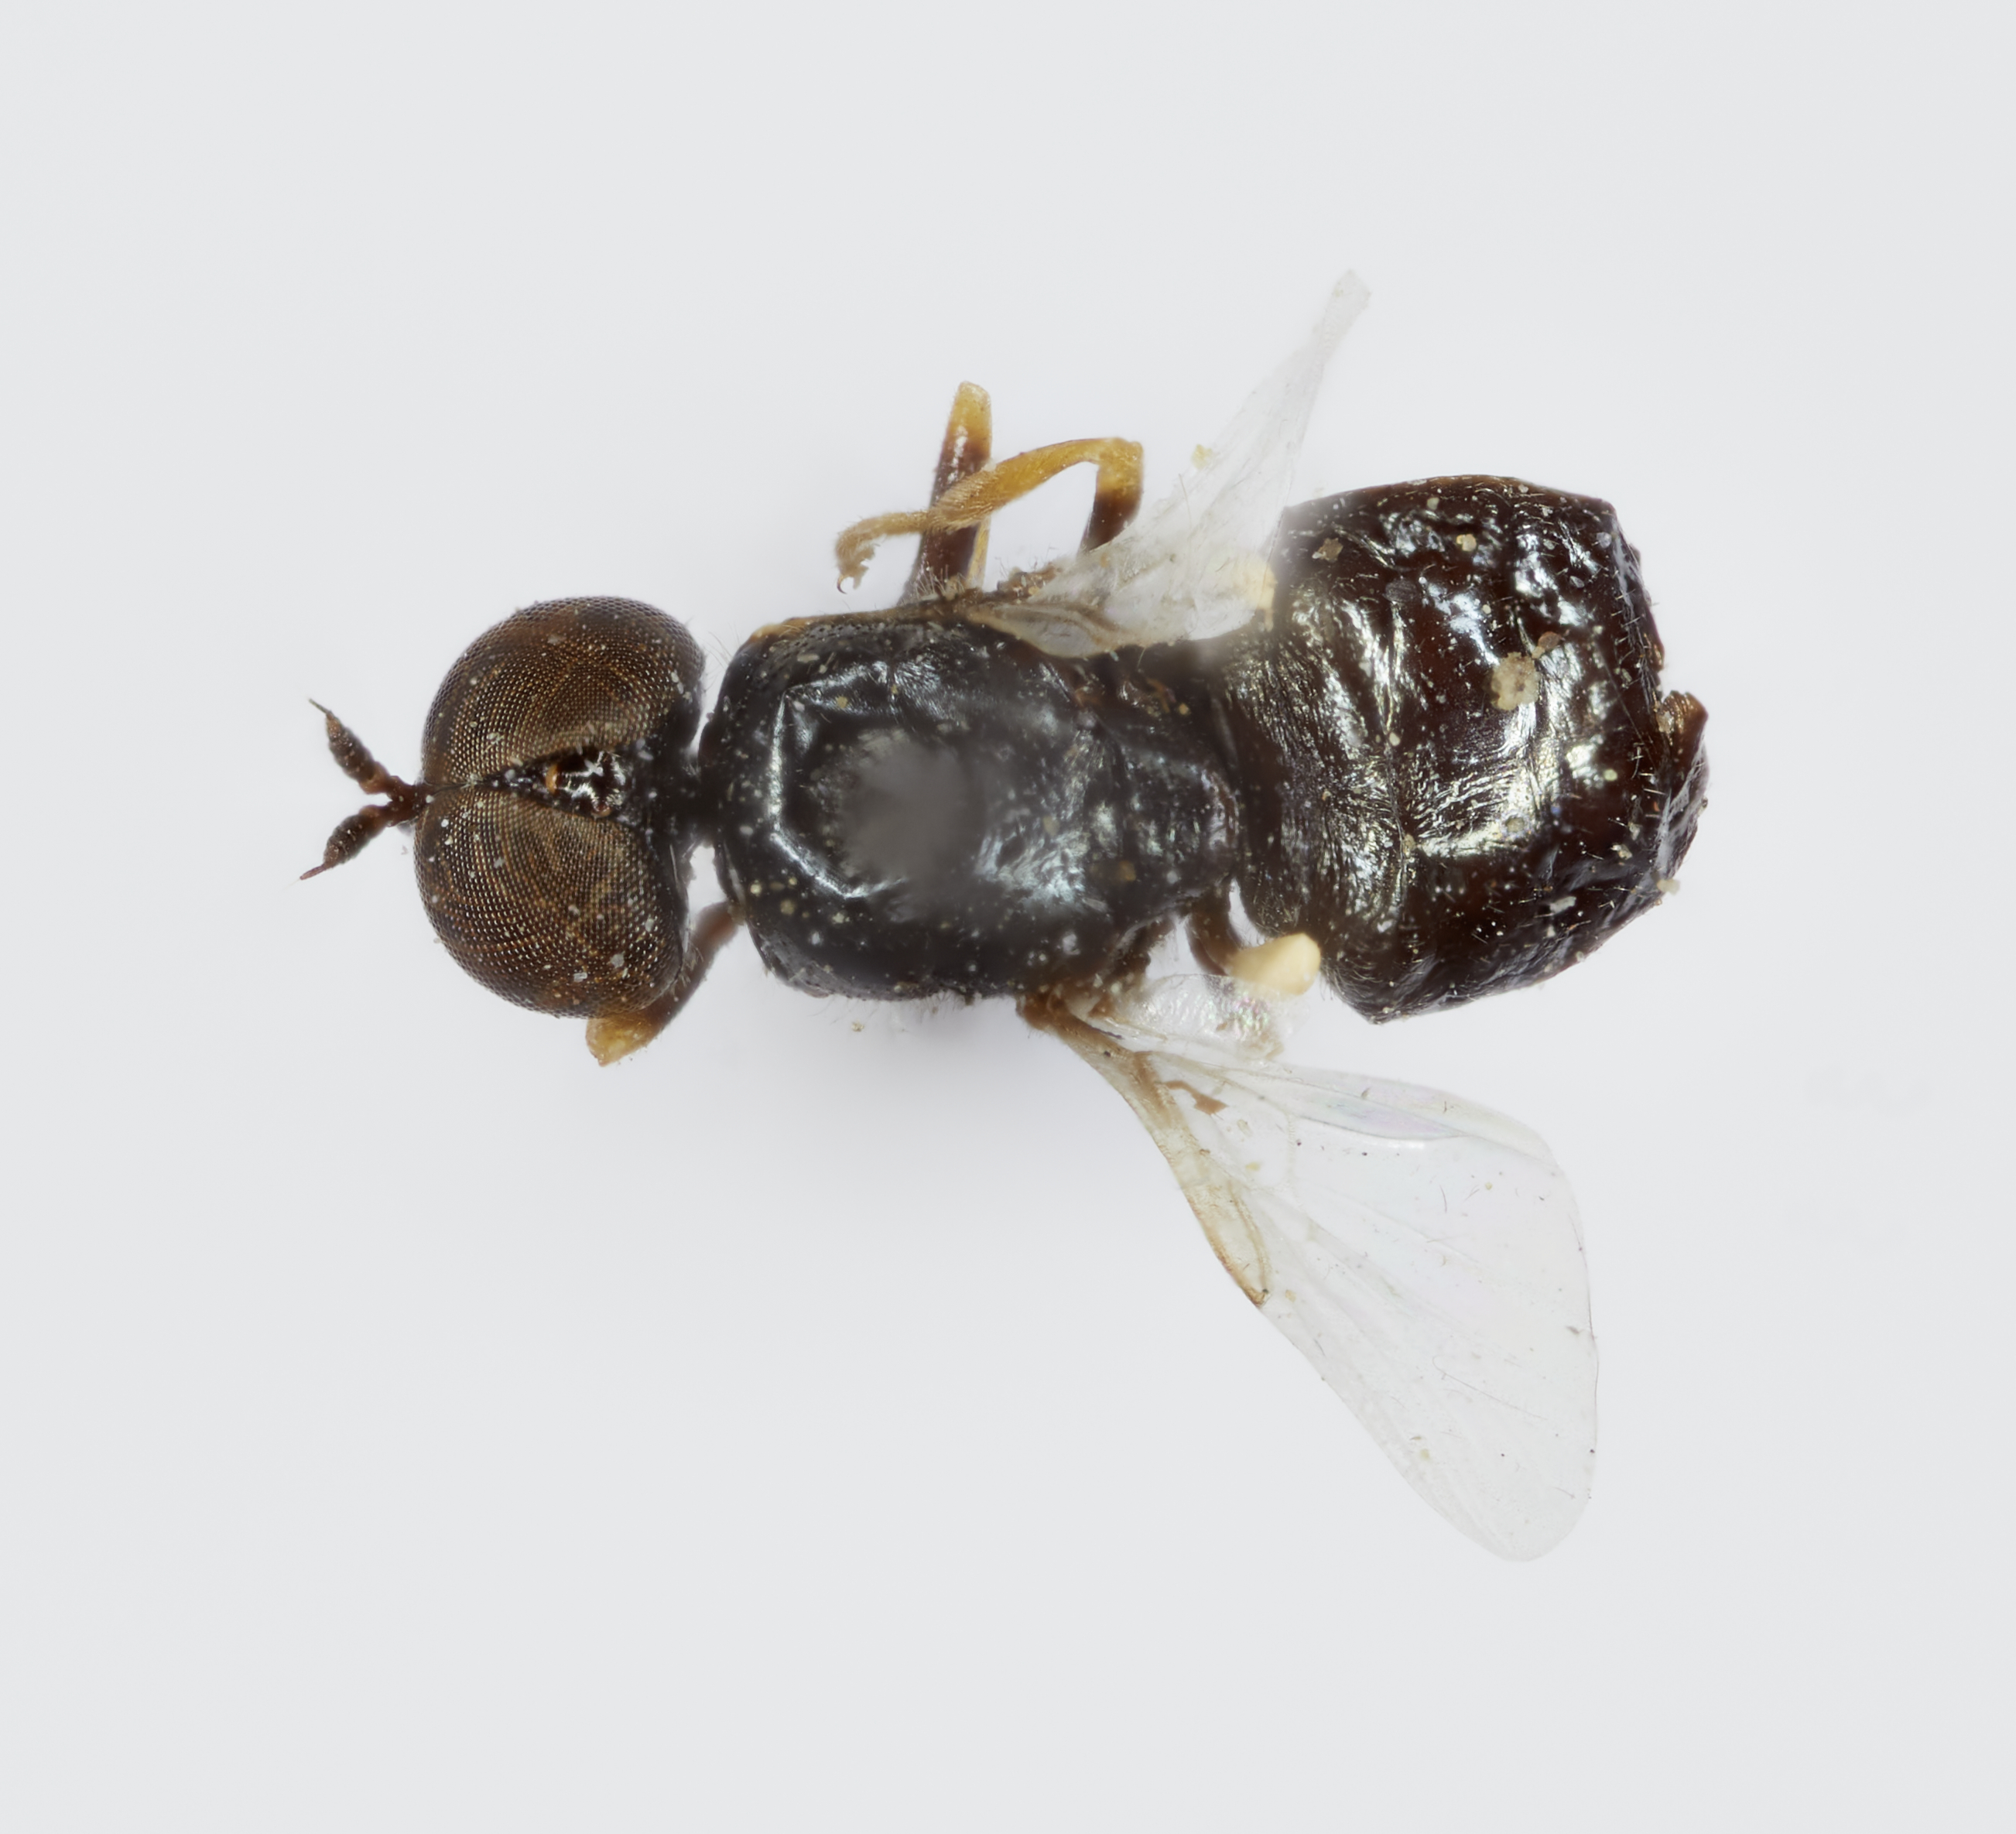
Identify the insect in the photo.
Nemotelus nevadensis
